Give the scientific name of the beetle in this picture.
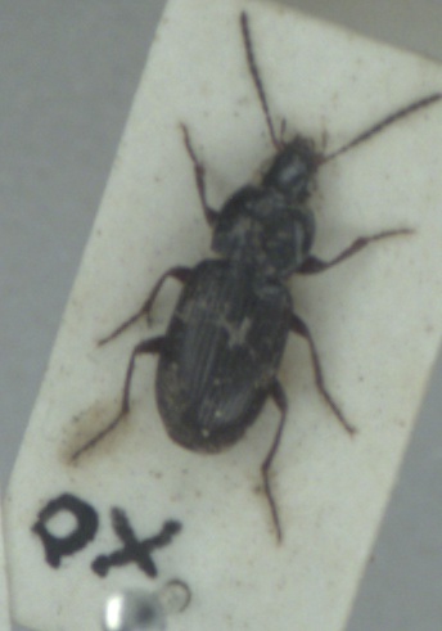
Pterostichus vernalis
